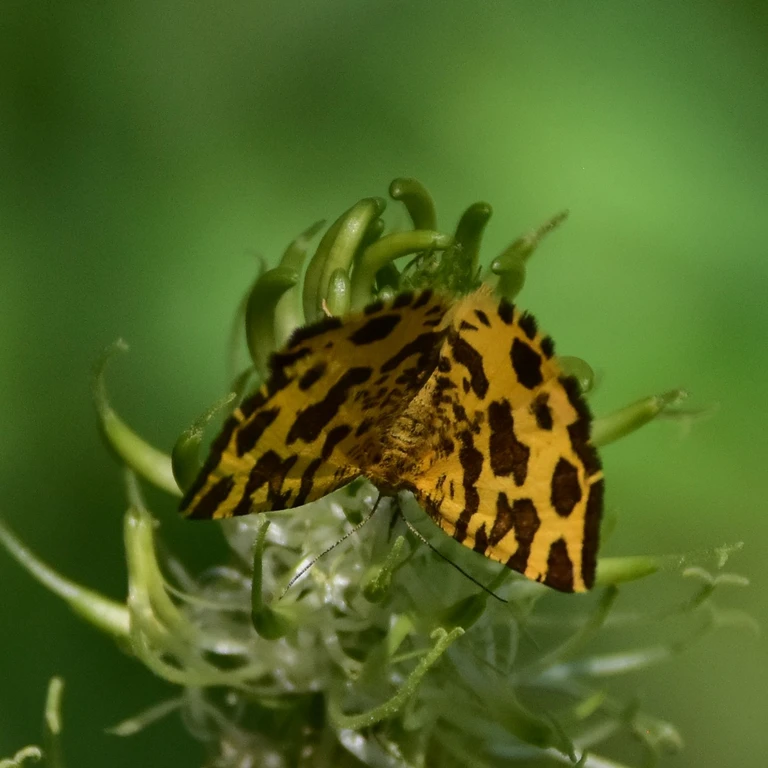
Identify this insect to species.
Pseudopanthera macularia
